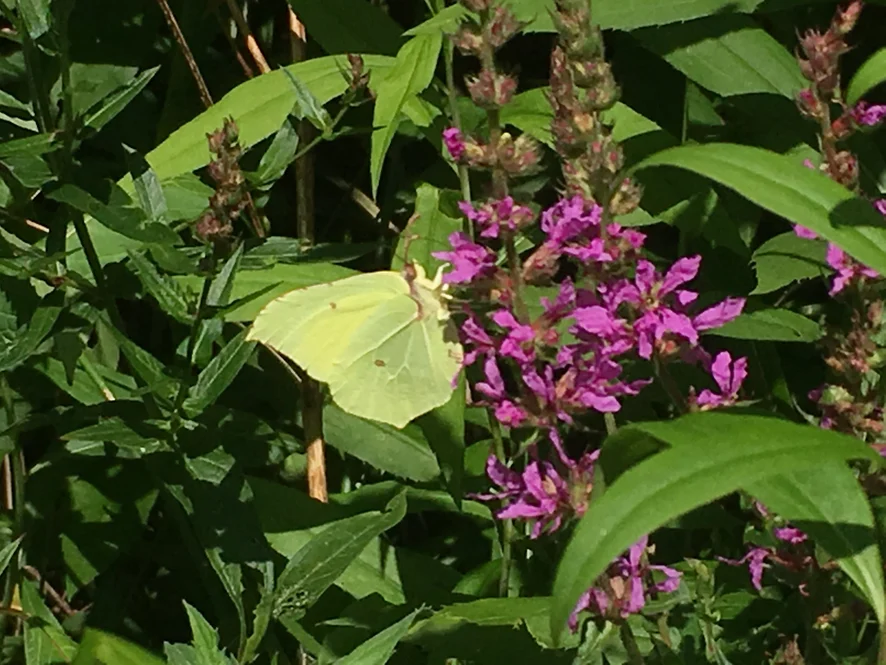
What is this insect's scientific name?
Gonepteryx rhamni
